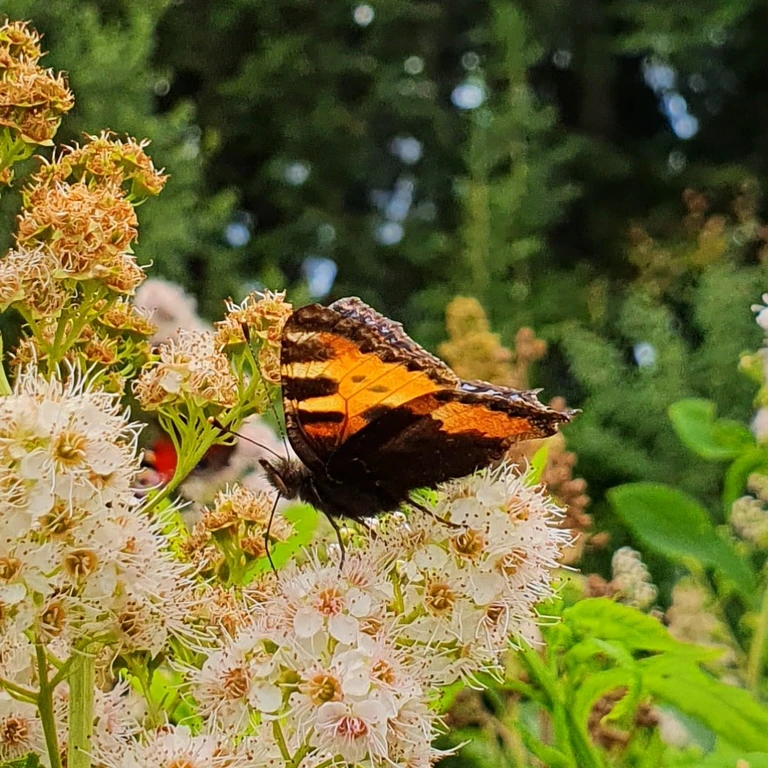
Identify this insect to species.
Aglais urticae
